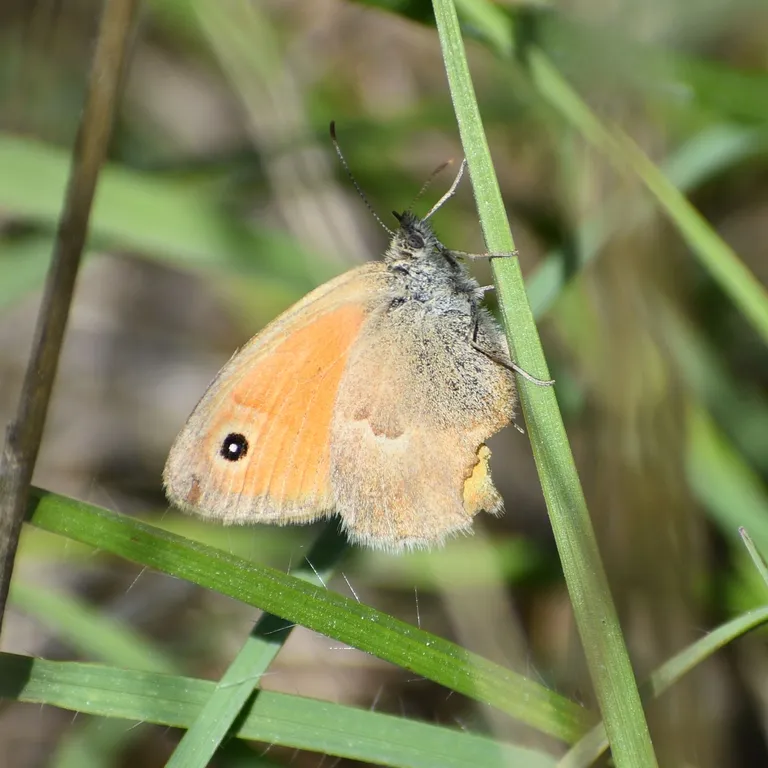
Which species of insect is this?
Coenonympha pamphilus
